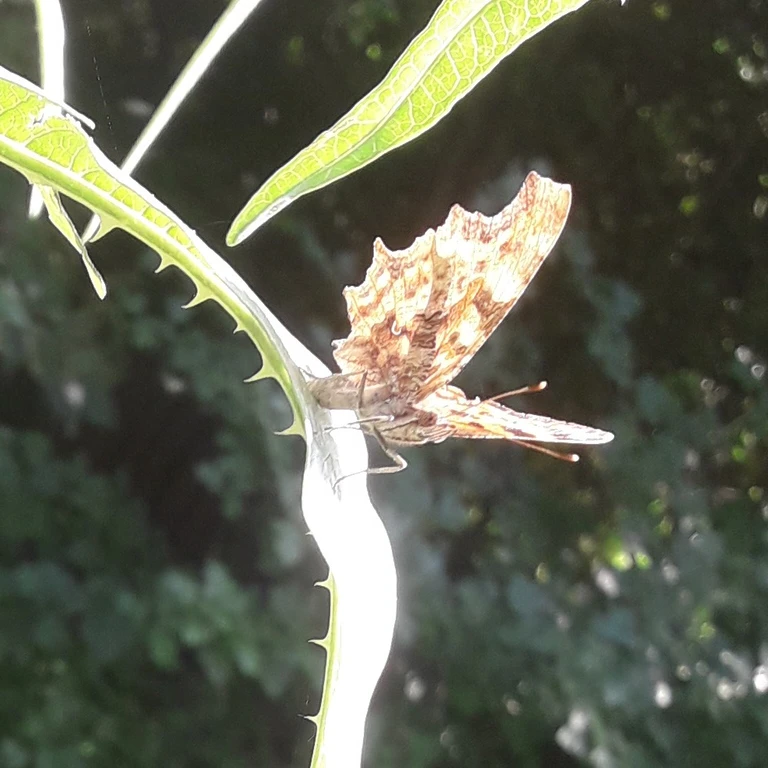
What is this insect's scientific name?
Polygonia c-album
